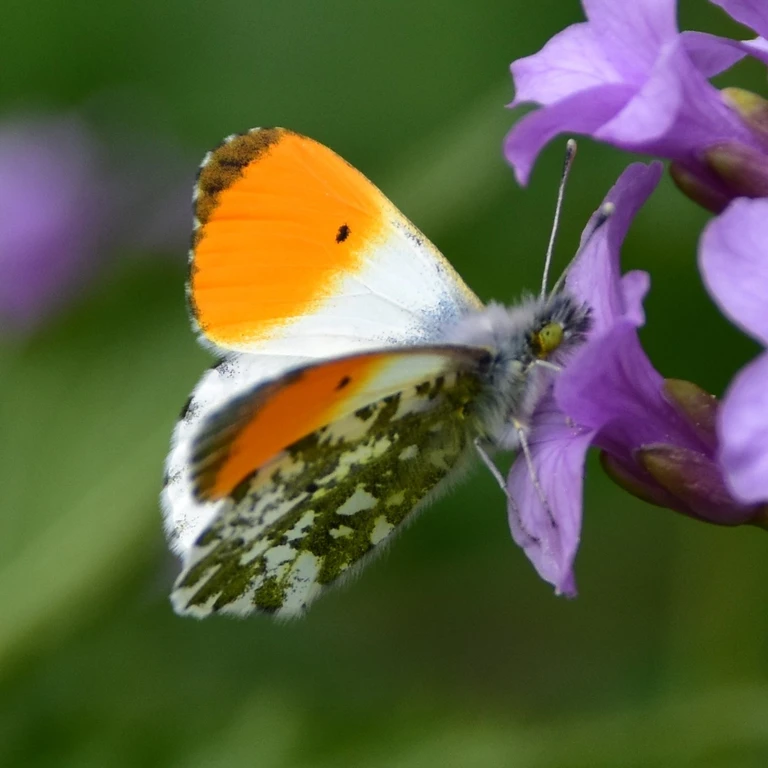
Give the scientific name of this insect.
Anthocharis cardamines
